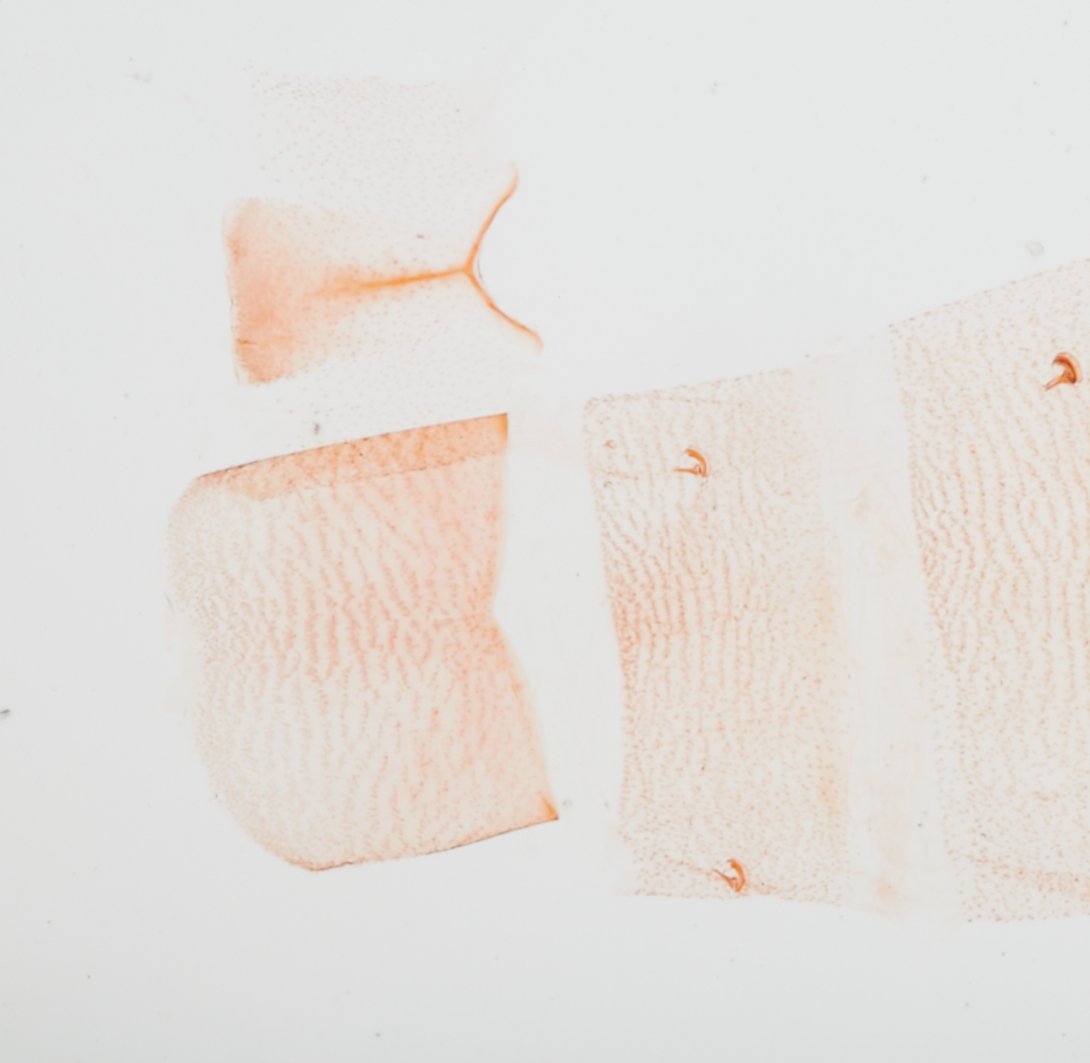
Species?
Dichomeris vindex
